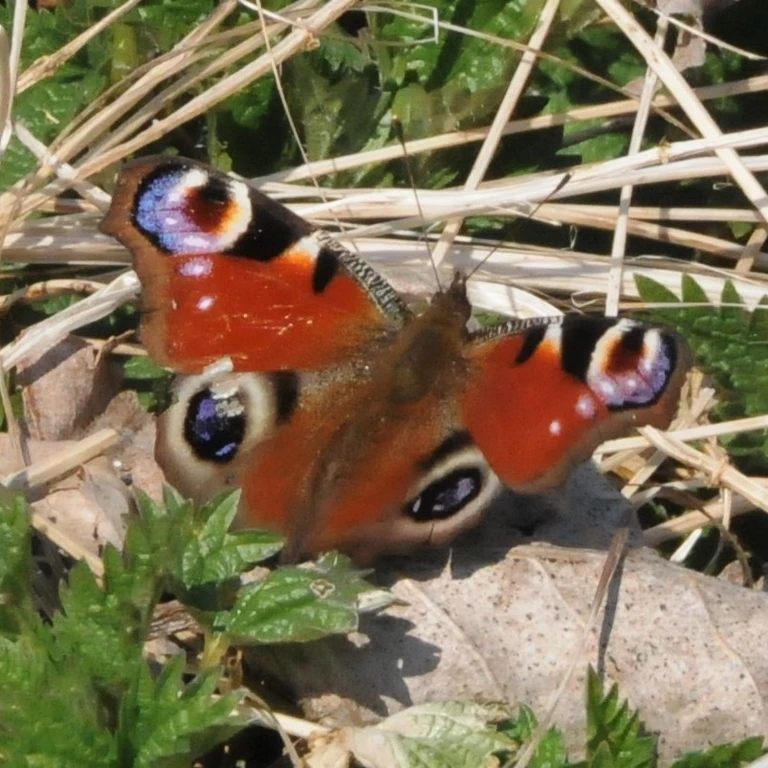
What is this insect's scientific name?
Aglais io
